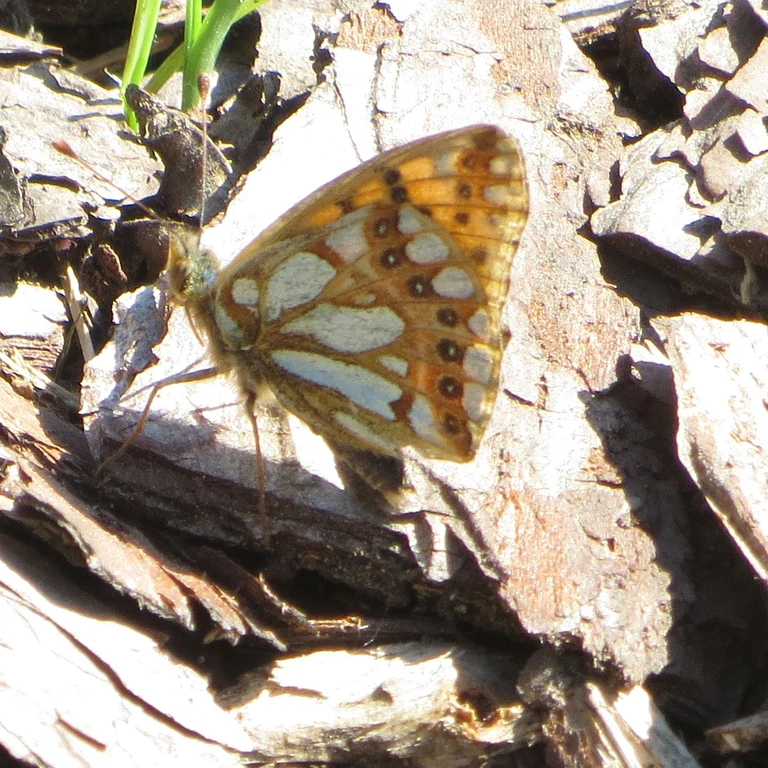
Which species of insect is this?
Issoria lathonia
